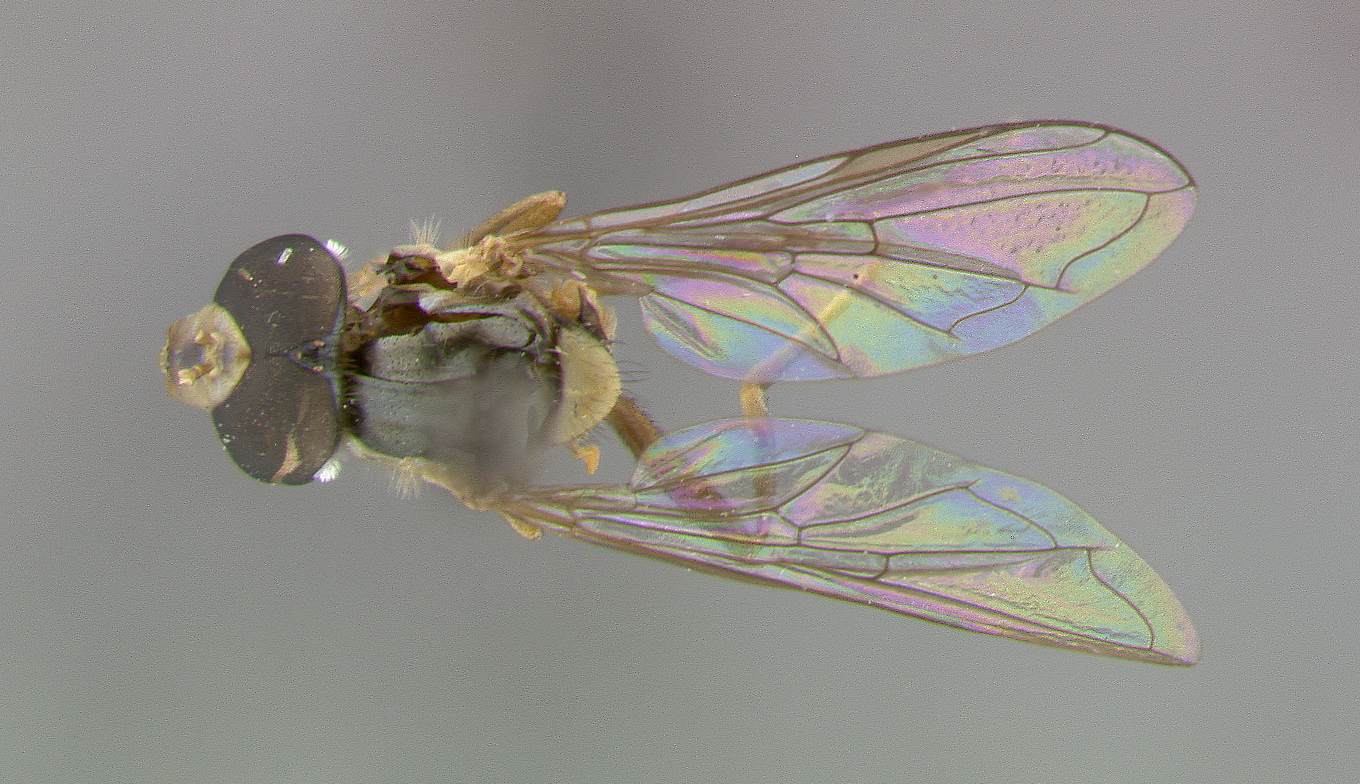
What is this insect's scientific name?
Sphaerophoria bifurcata
